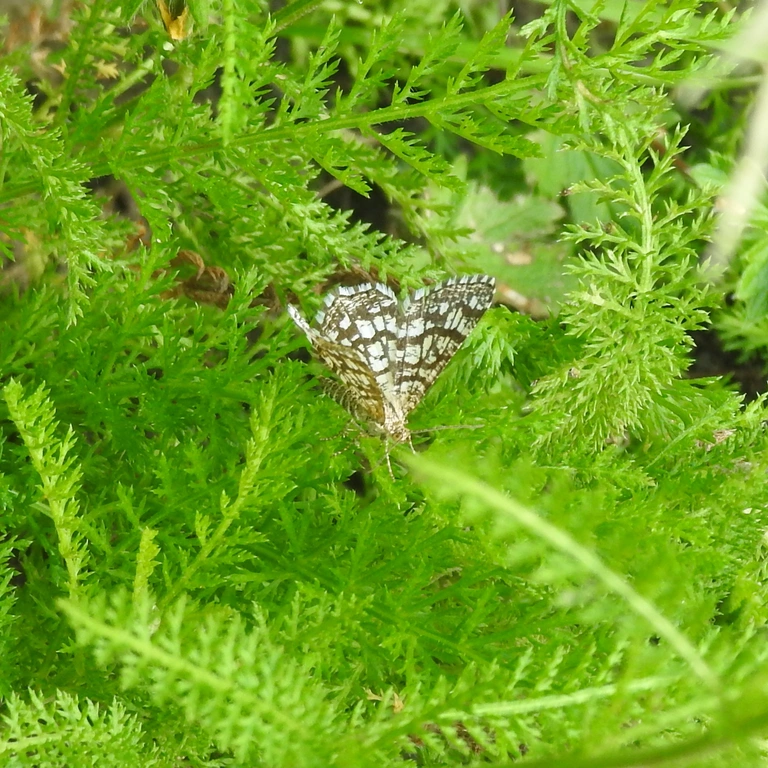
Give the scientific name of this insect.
Chiasmia clathrata
